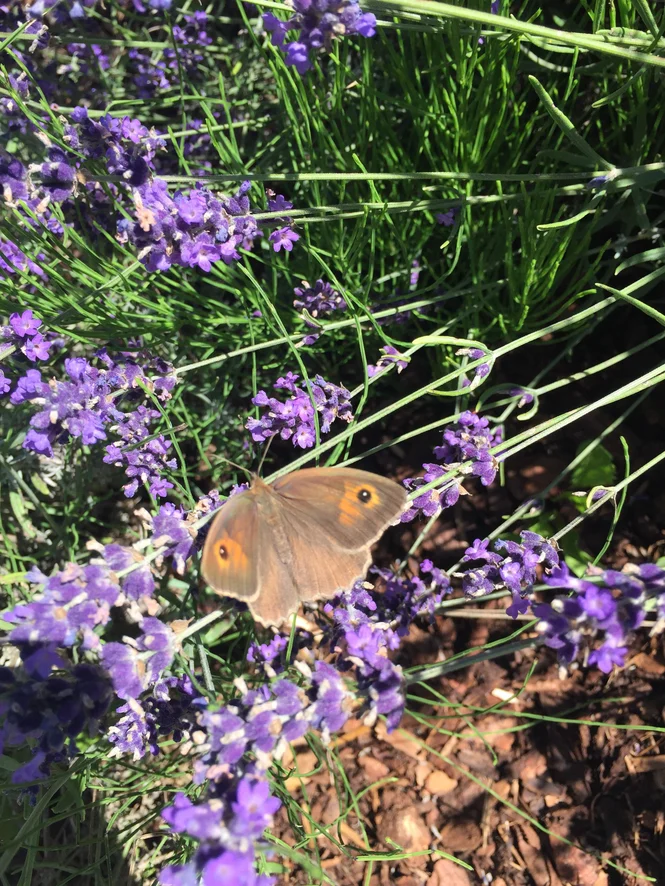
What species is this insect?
Maniola jurtina
